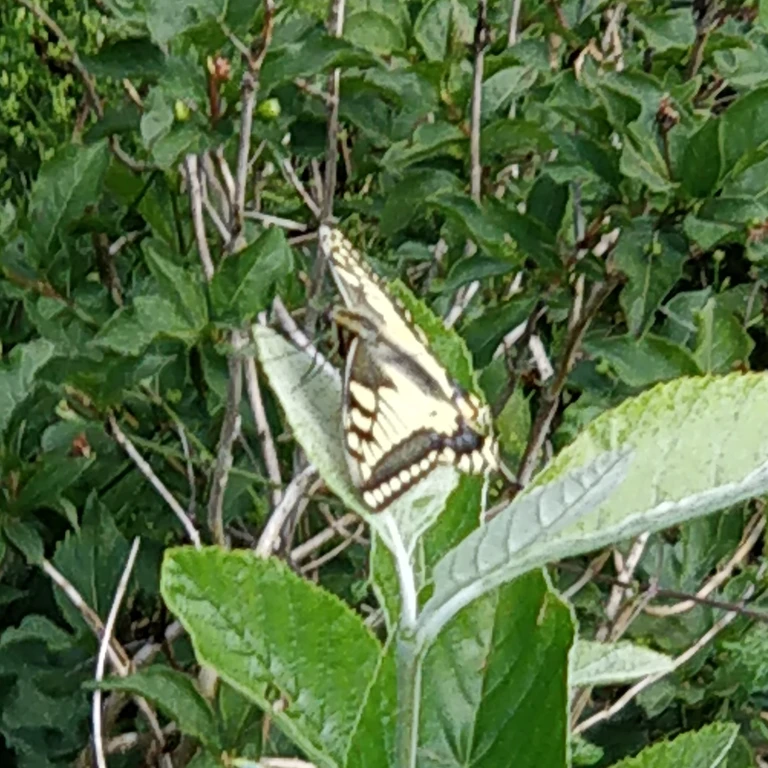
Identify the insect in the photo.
Papilio machaon
